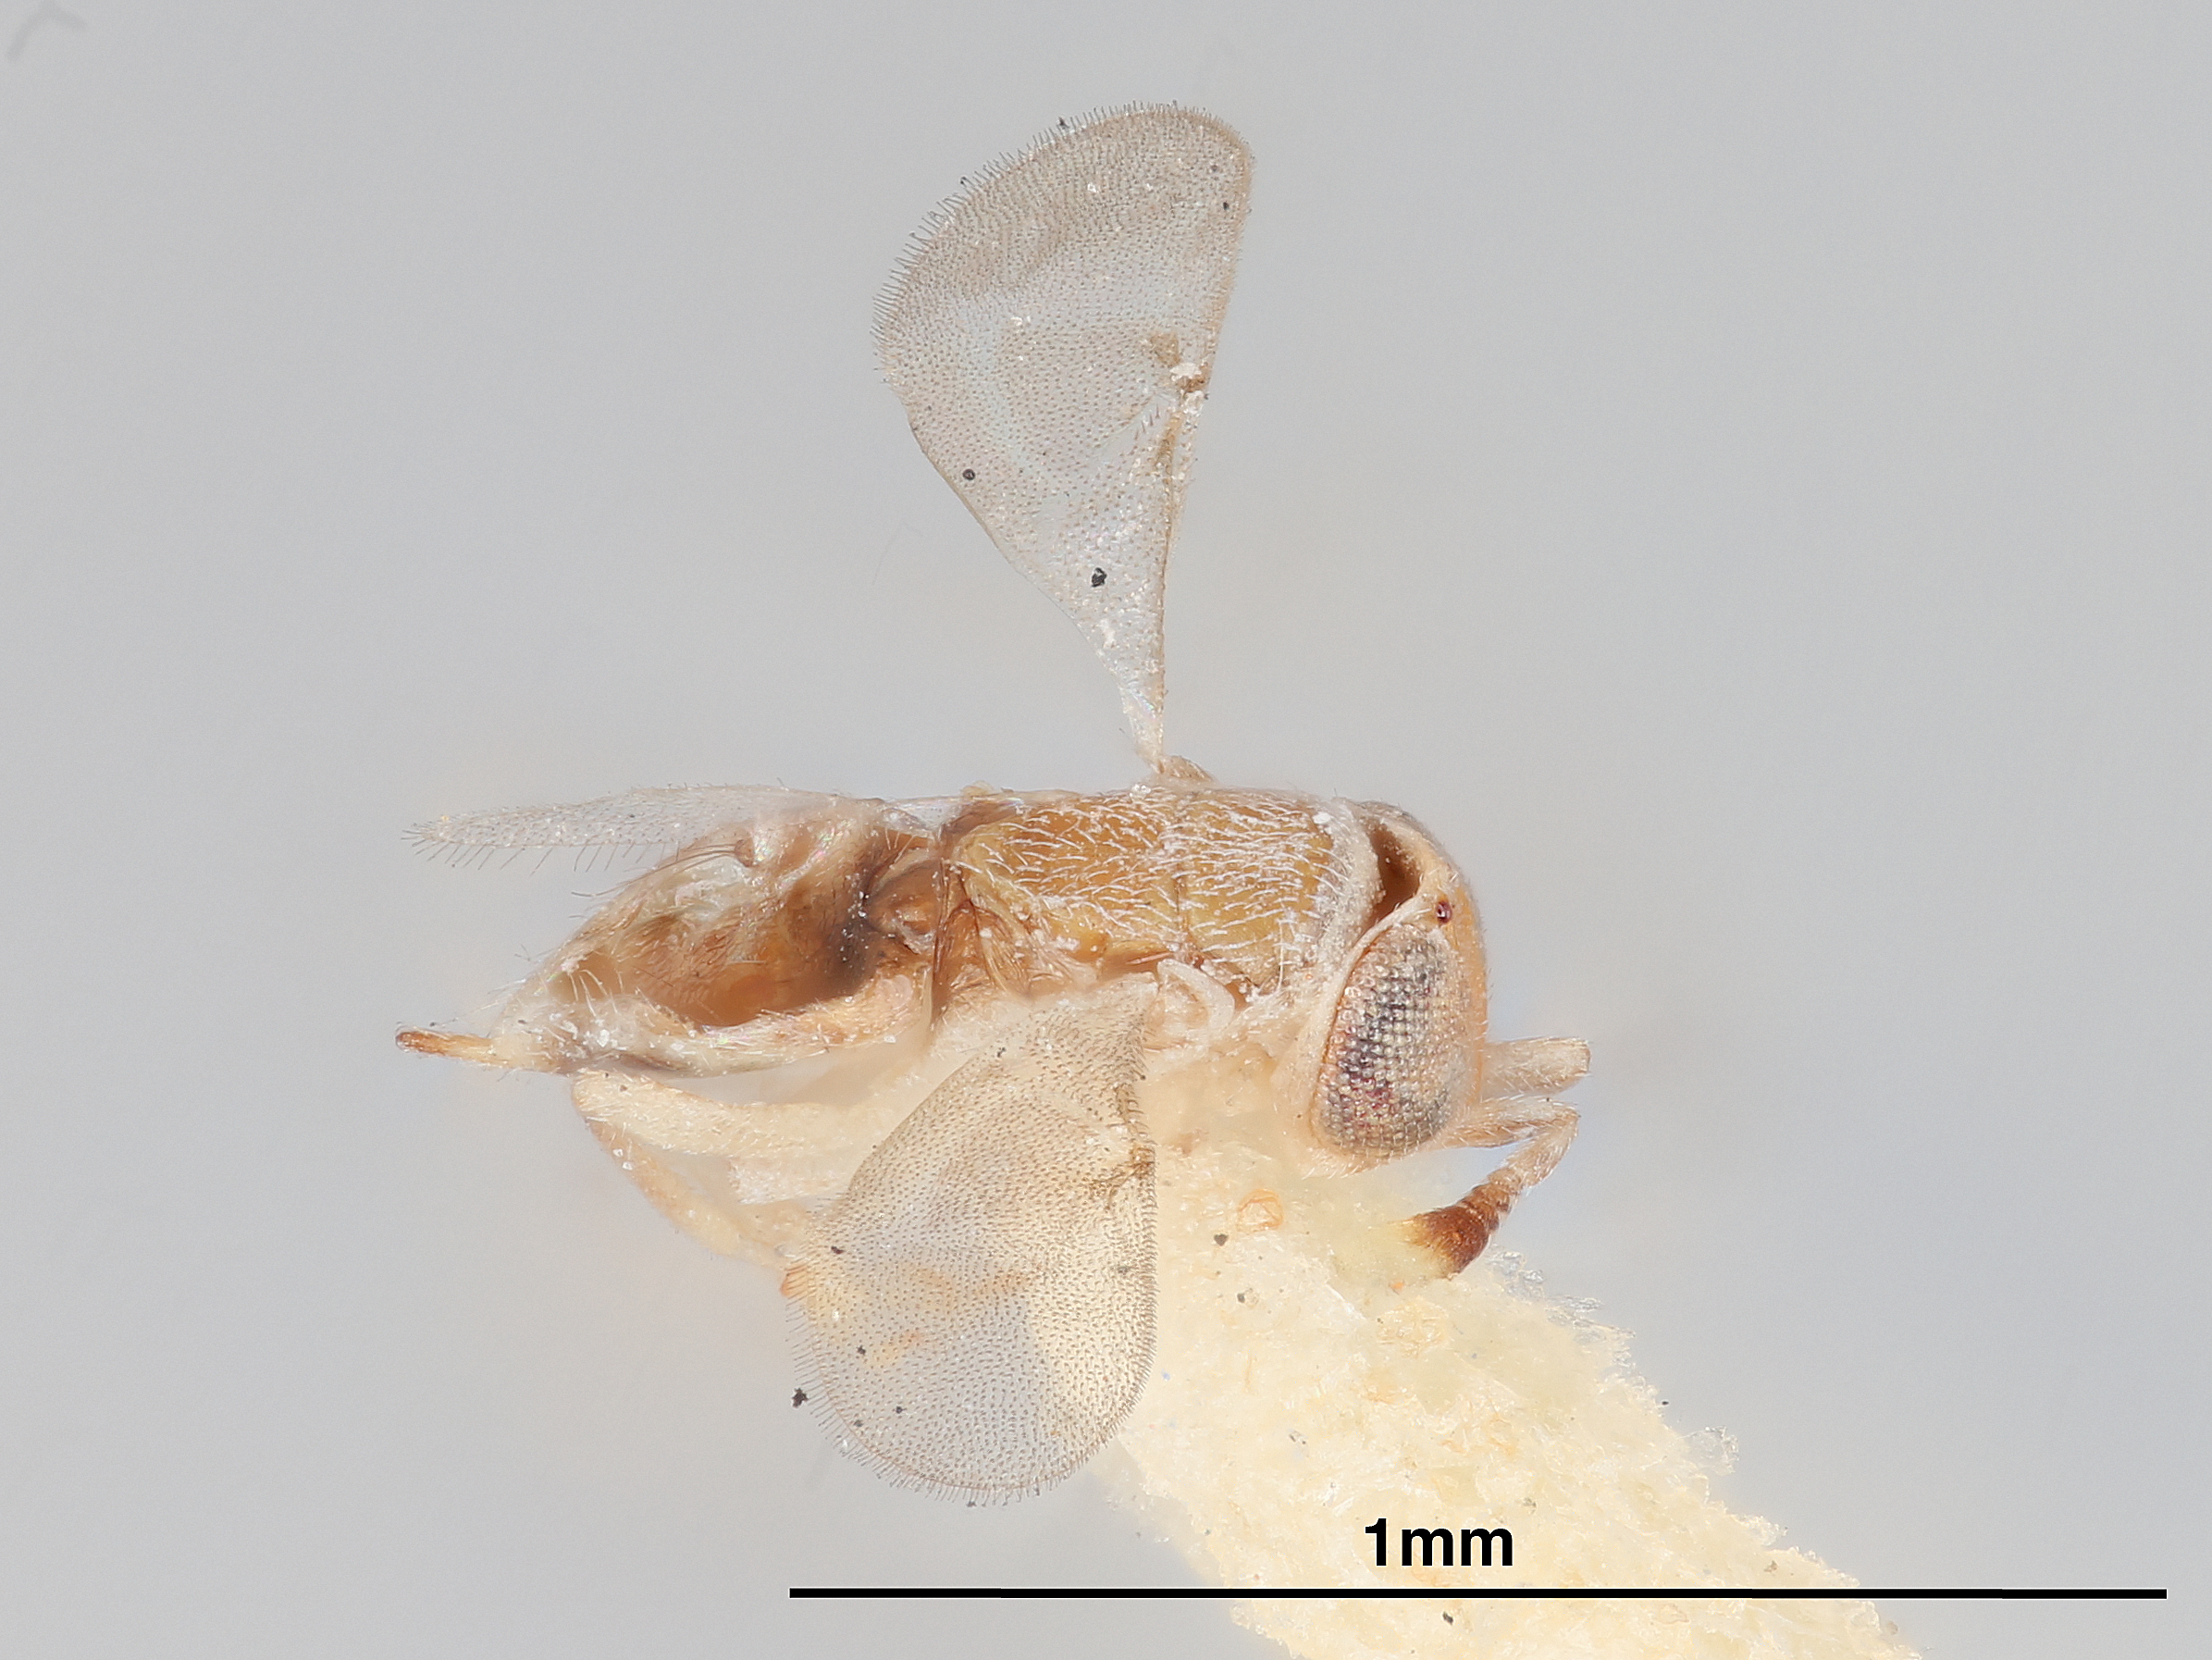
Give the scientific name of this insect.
Pseudaphycus limatulus
